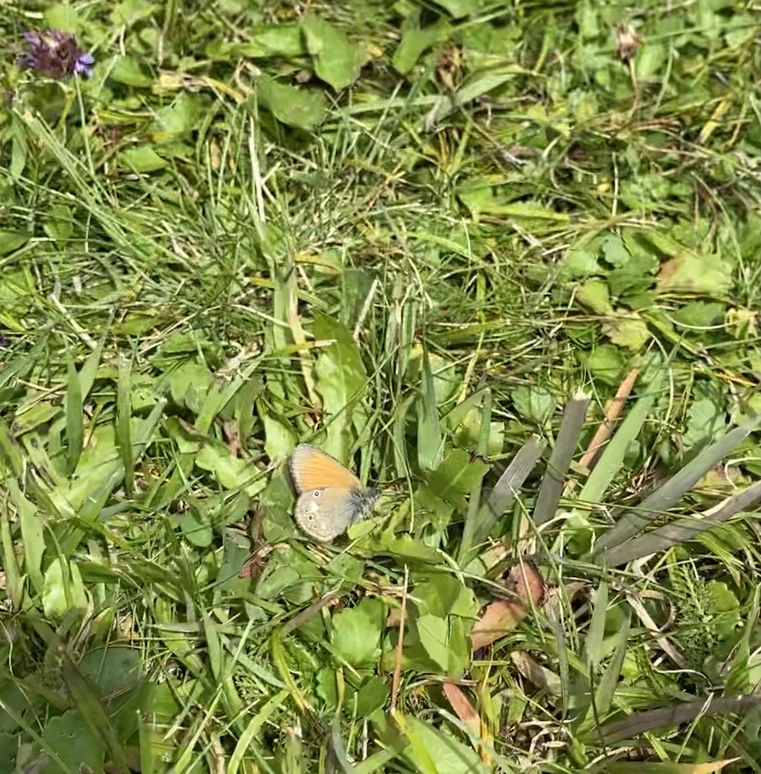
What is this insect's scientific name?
Coenonympha glycerion (also Coenonympha iphis)
